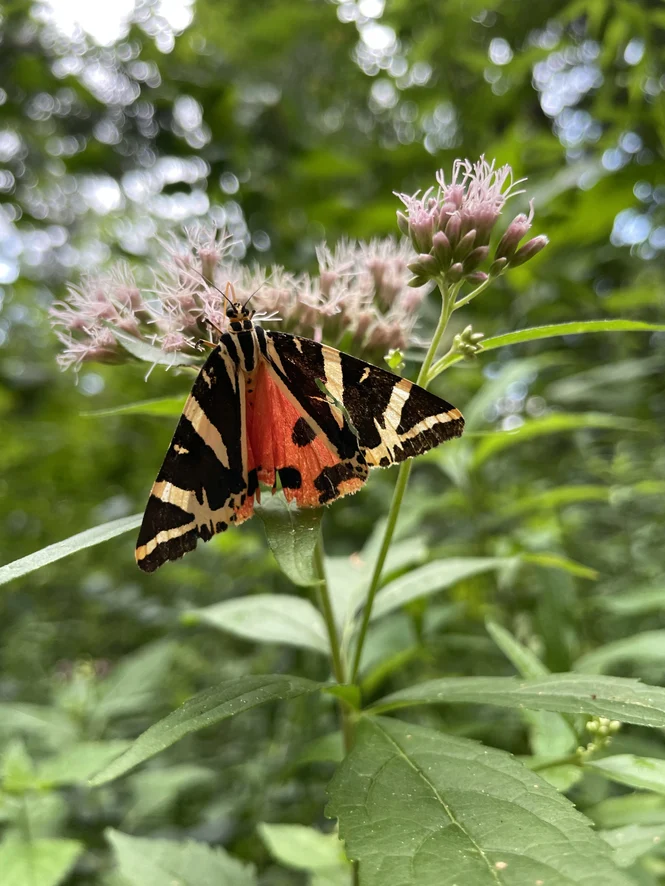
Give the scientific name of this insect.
Euplagia quadripunctaria
